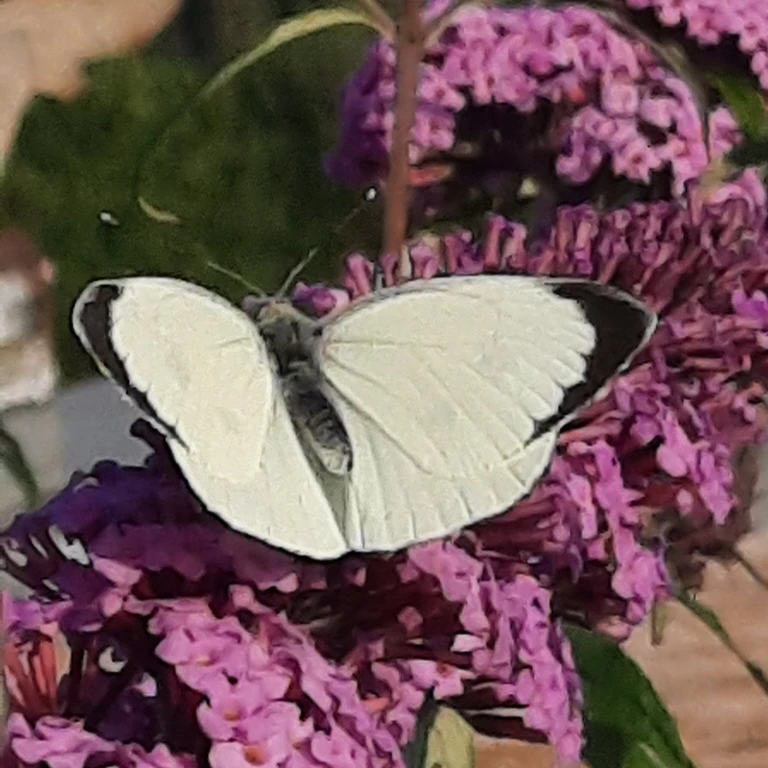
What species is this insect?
Pieris brassicae
